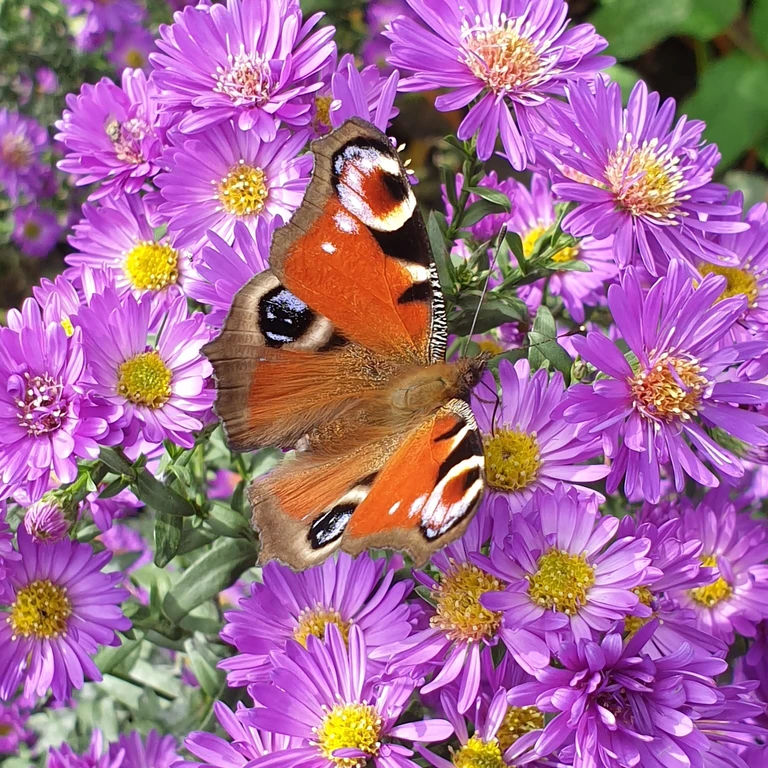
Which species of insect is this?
Aglais io
